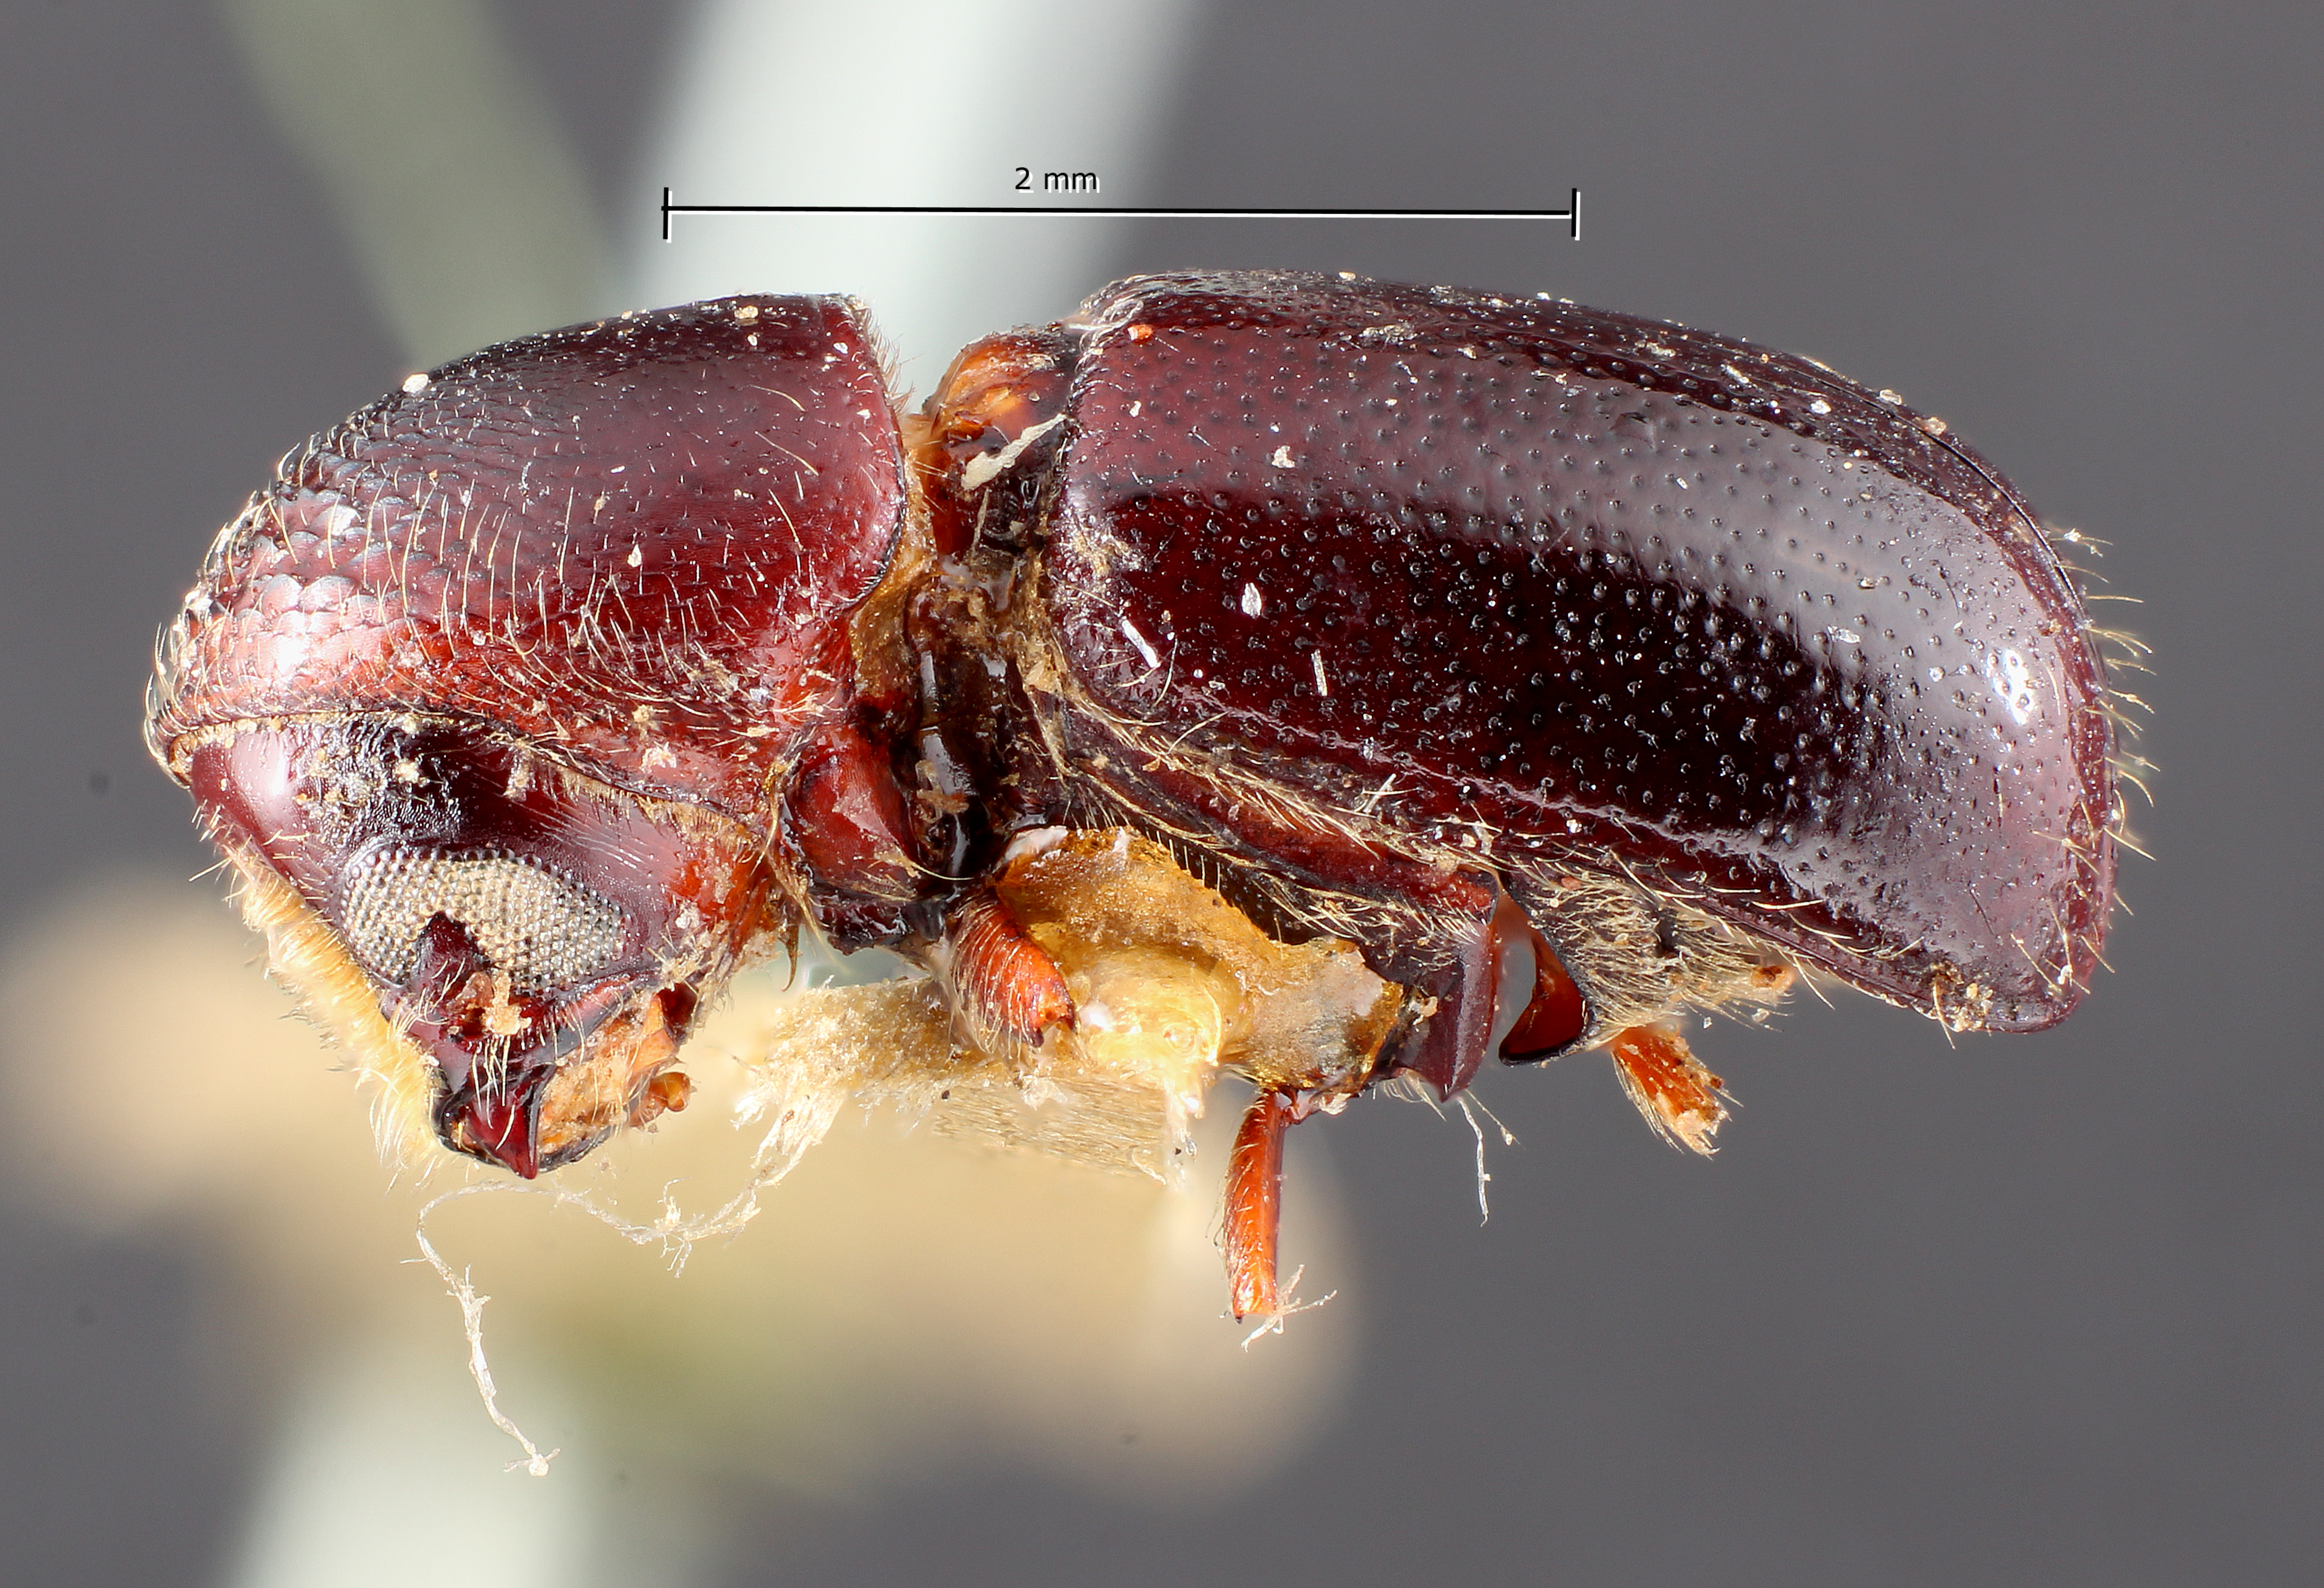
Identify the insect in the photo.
Corthylus columbianus
